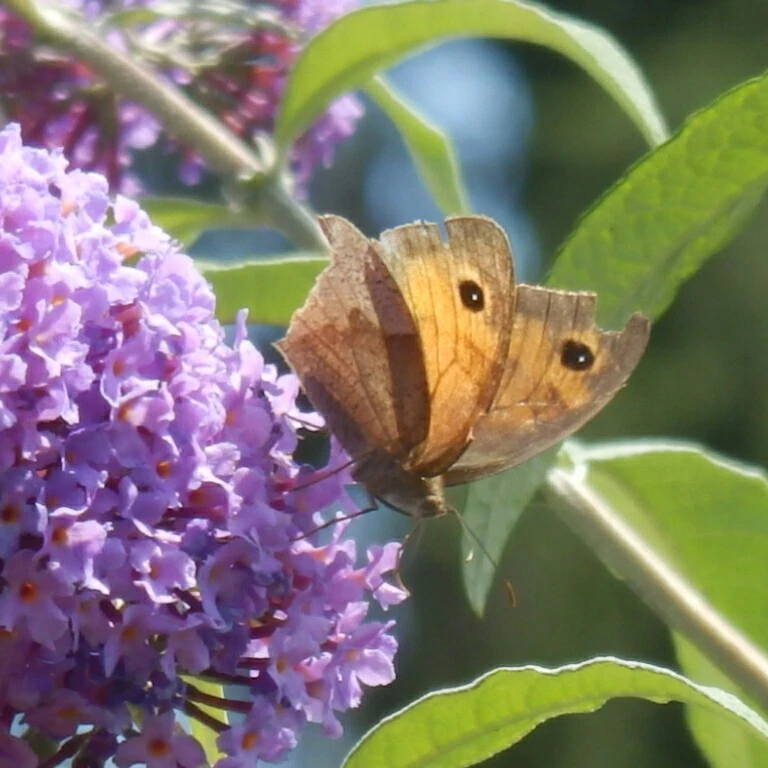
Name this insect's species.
Maniola jurtina
